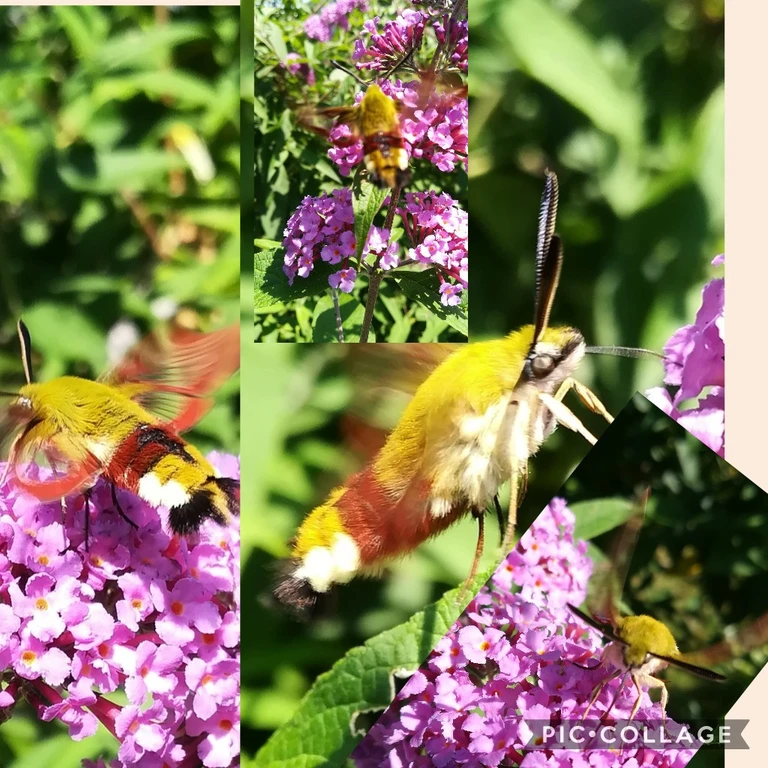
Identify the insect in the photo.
Hemaris fuciformis
